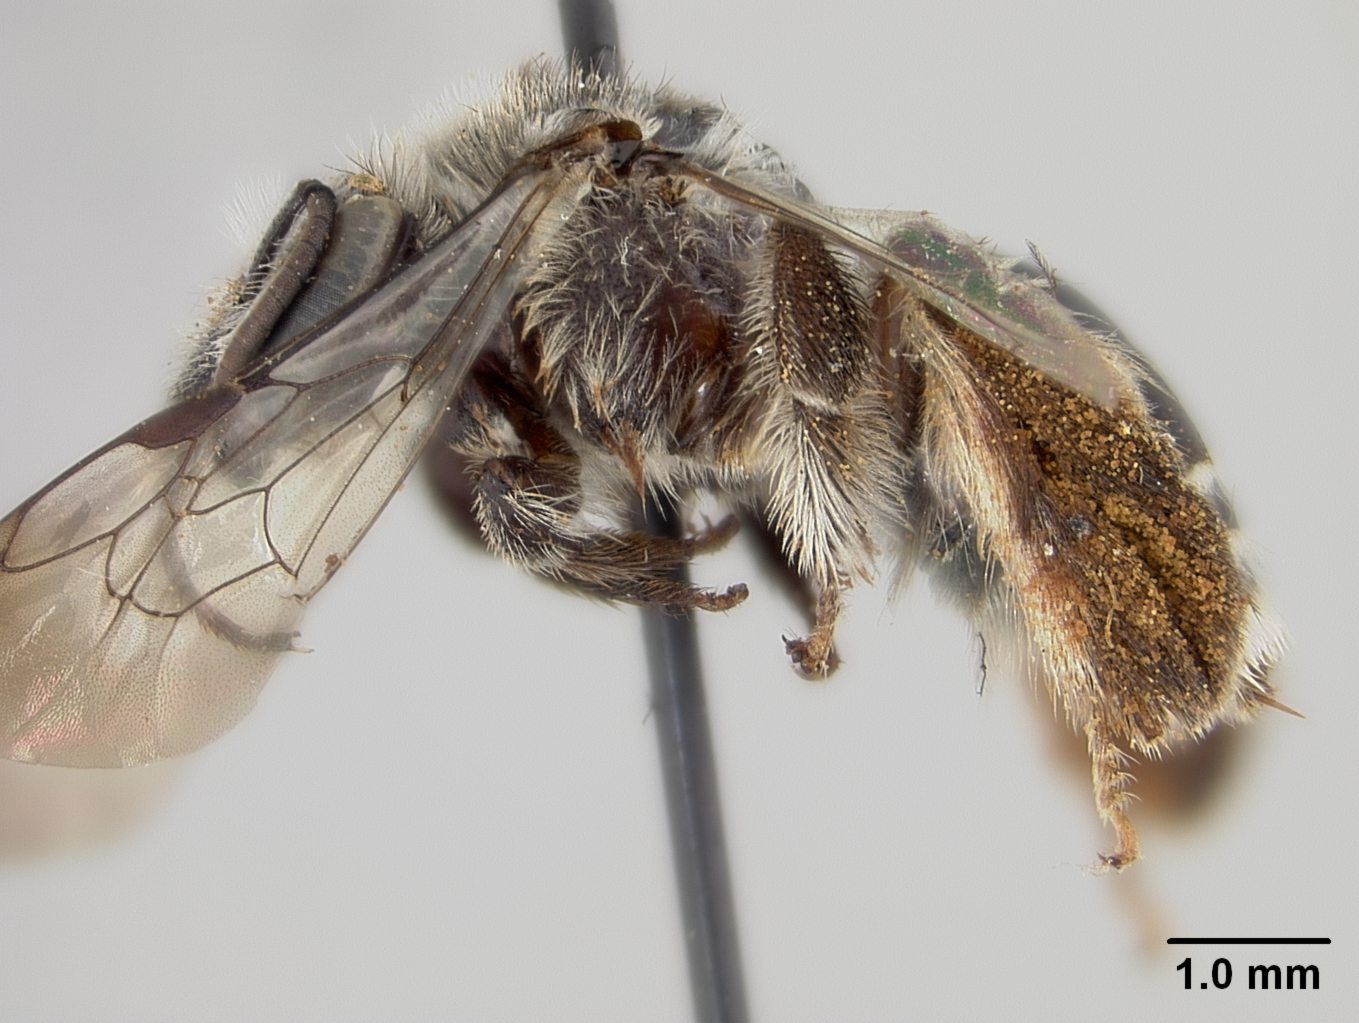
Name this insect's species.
Exomalopsis bahamica
